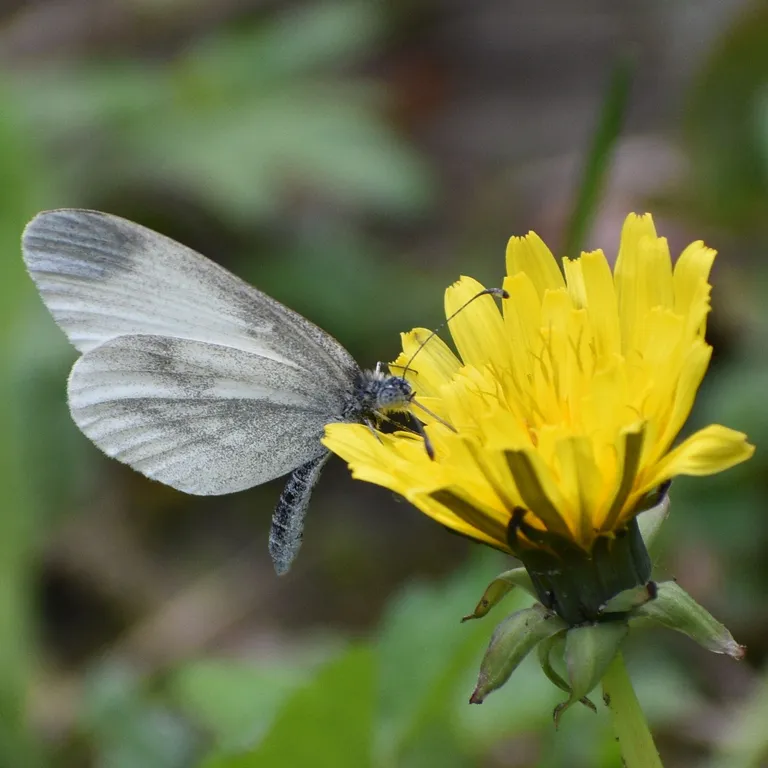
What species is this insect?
Leptidea sinapis/juvernica
